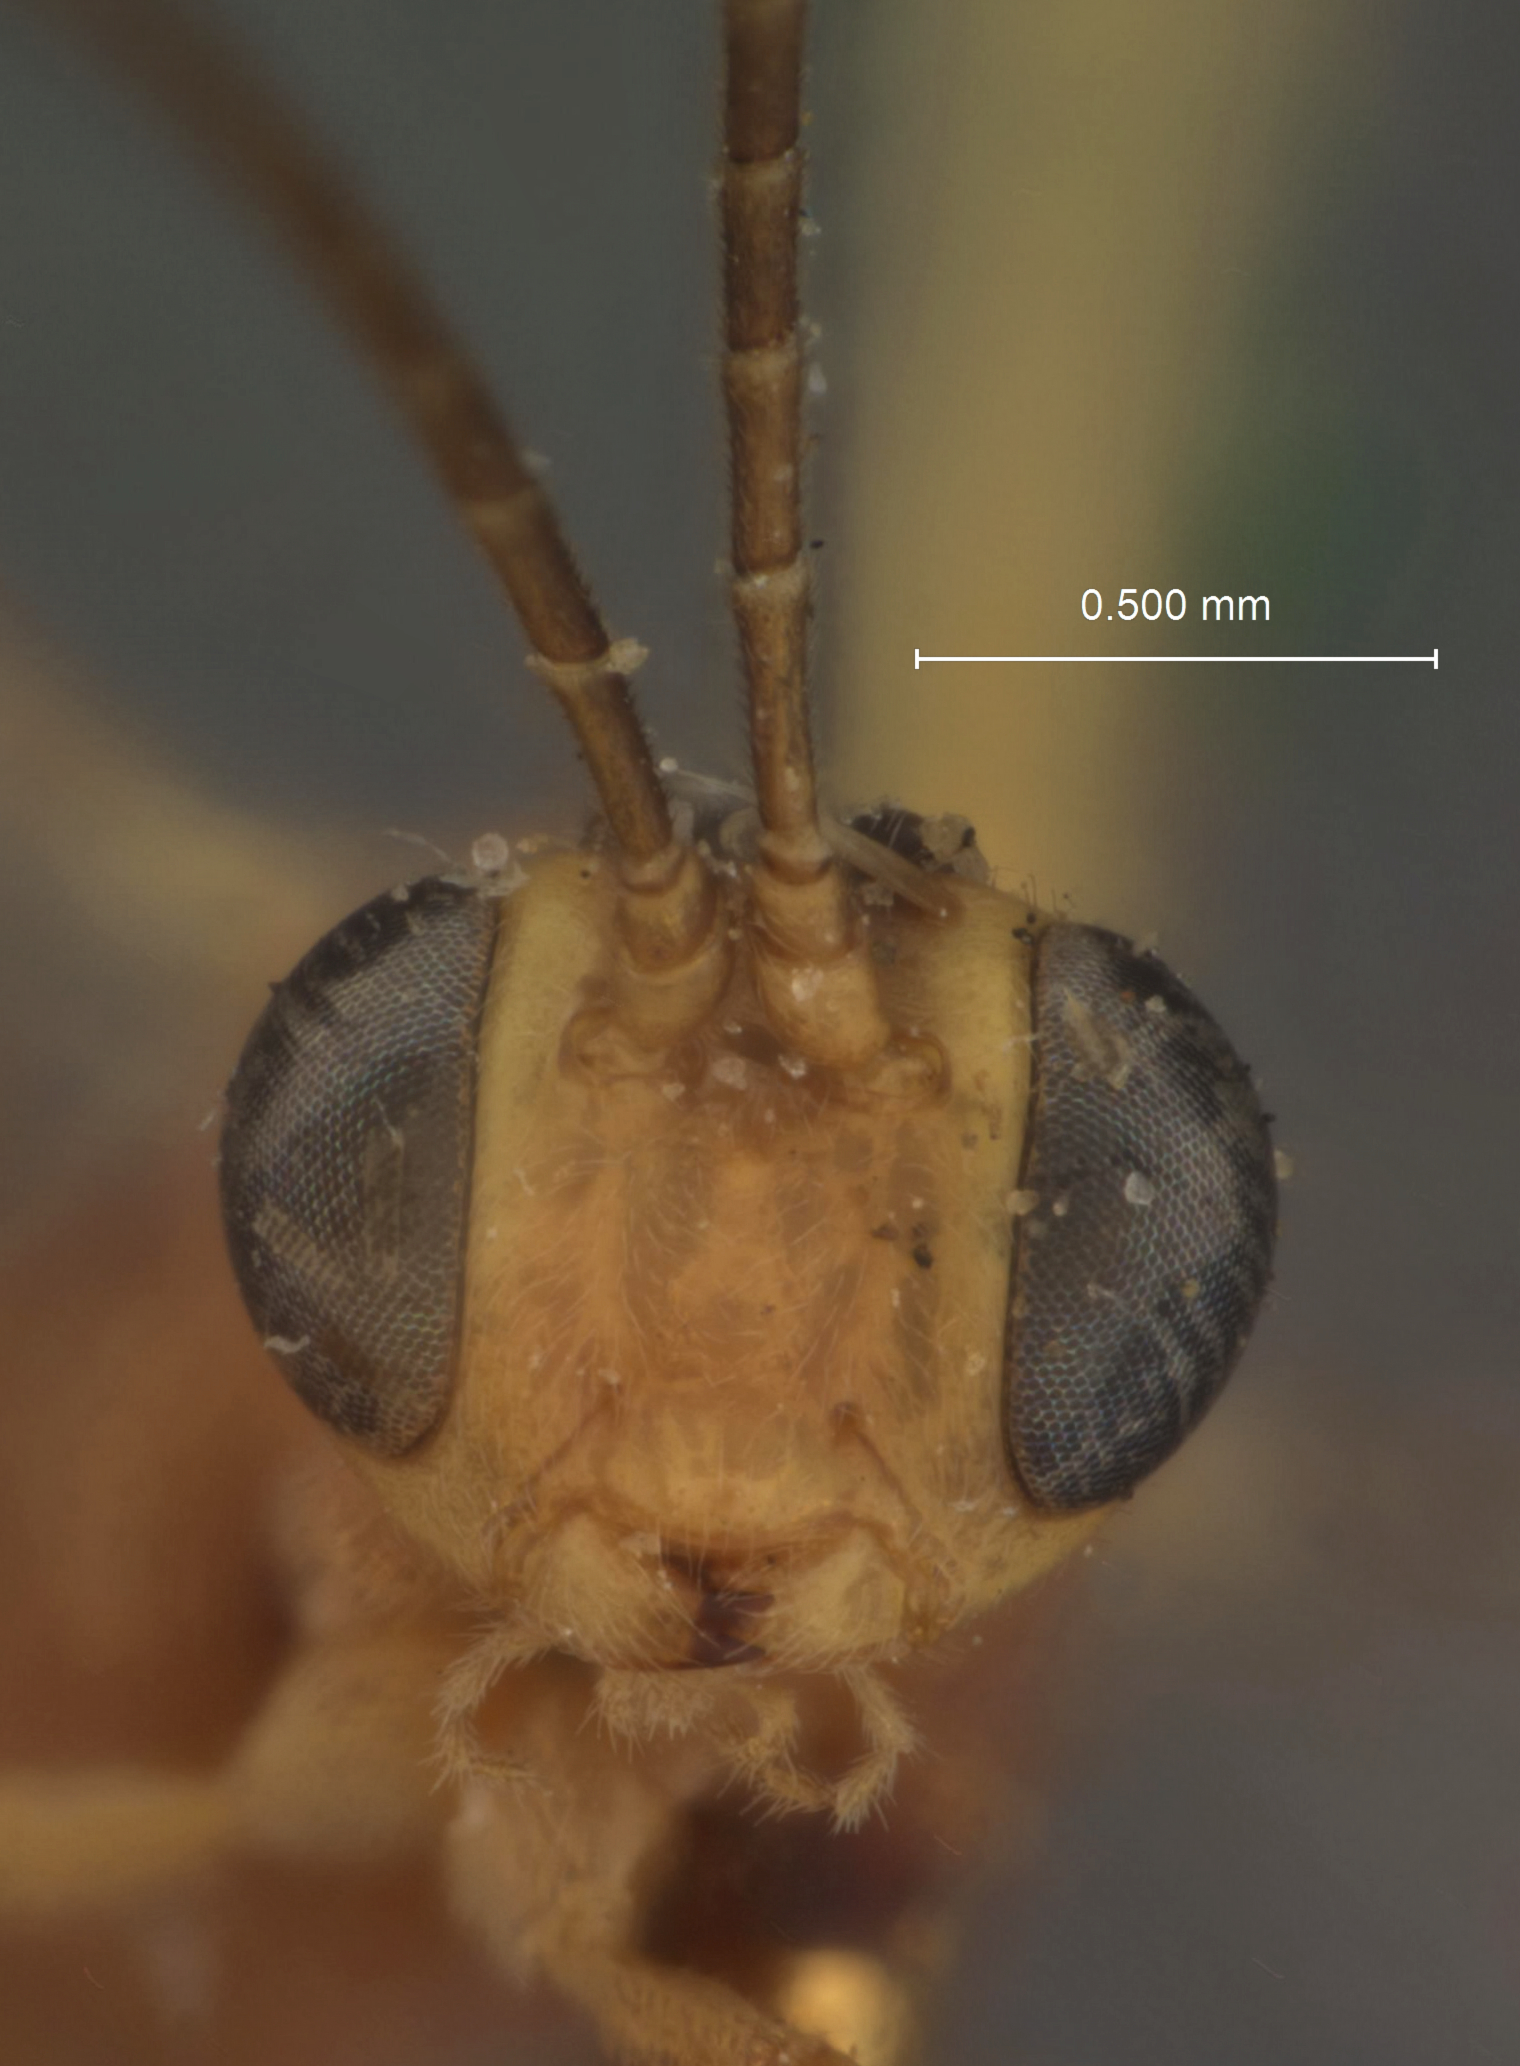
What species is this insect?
Cremastus minor
